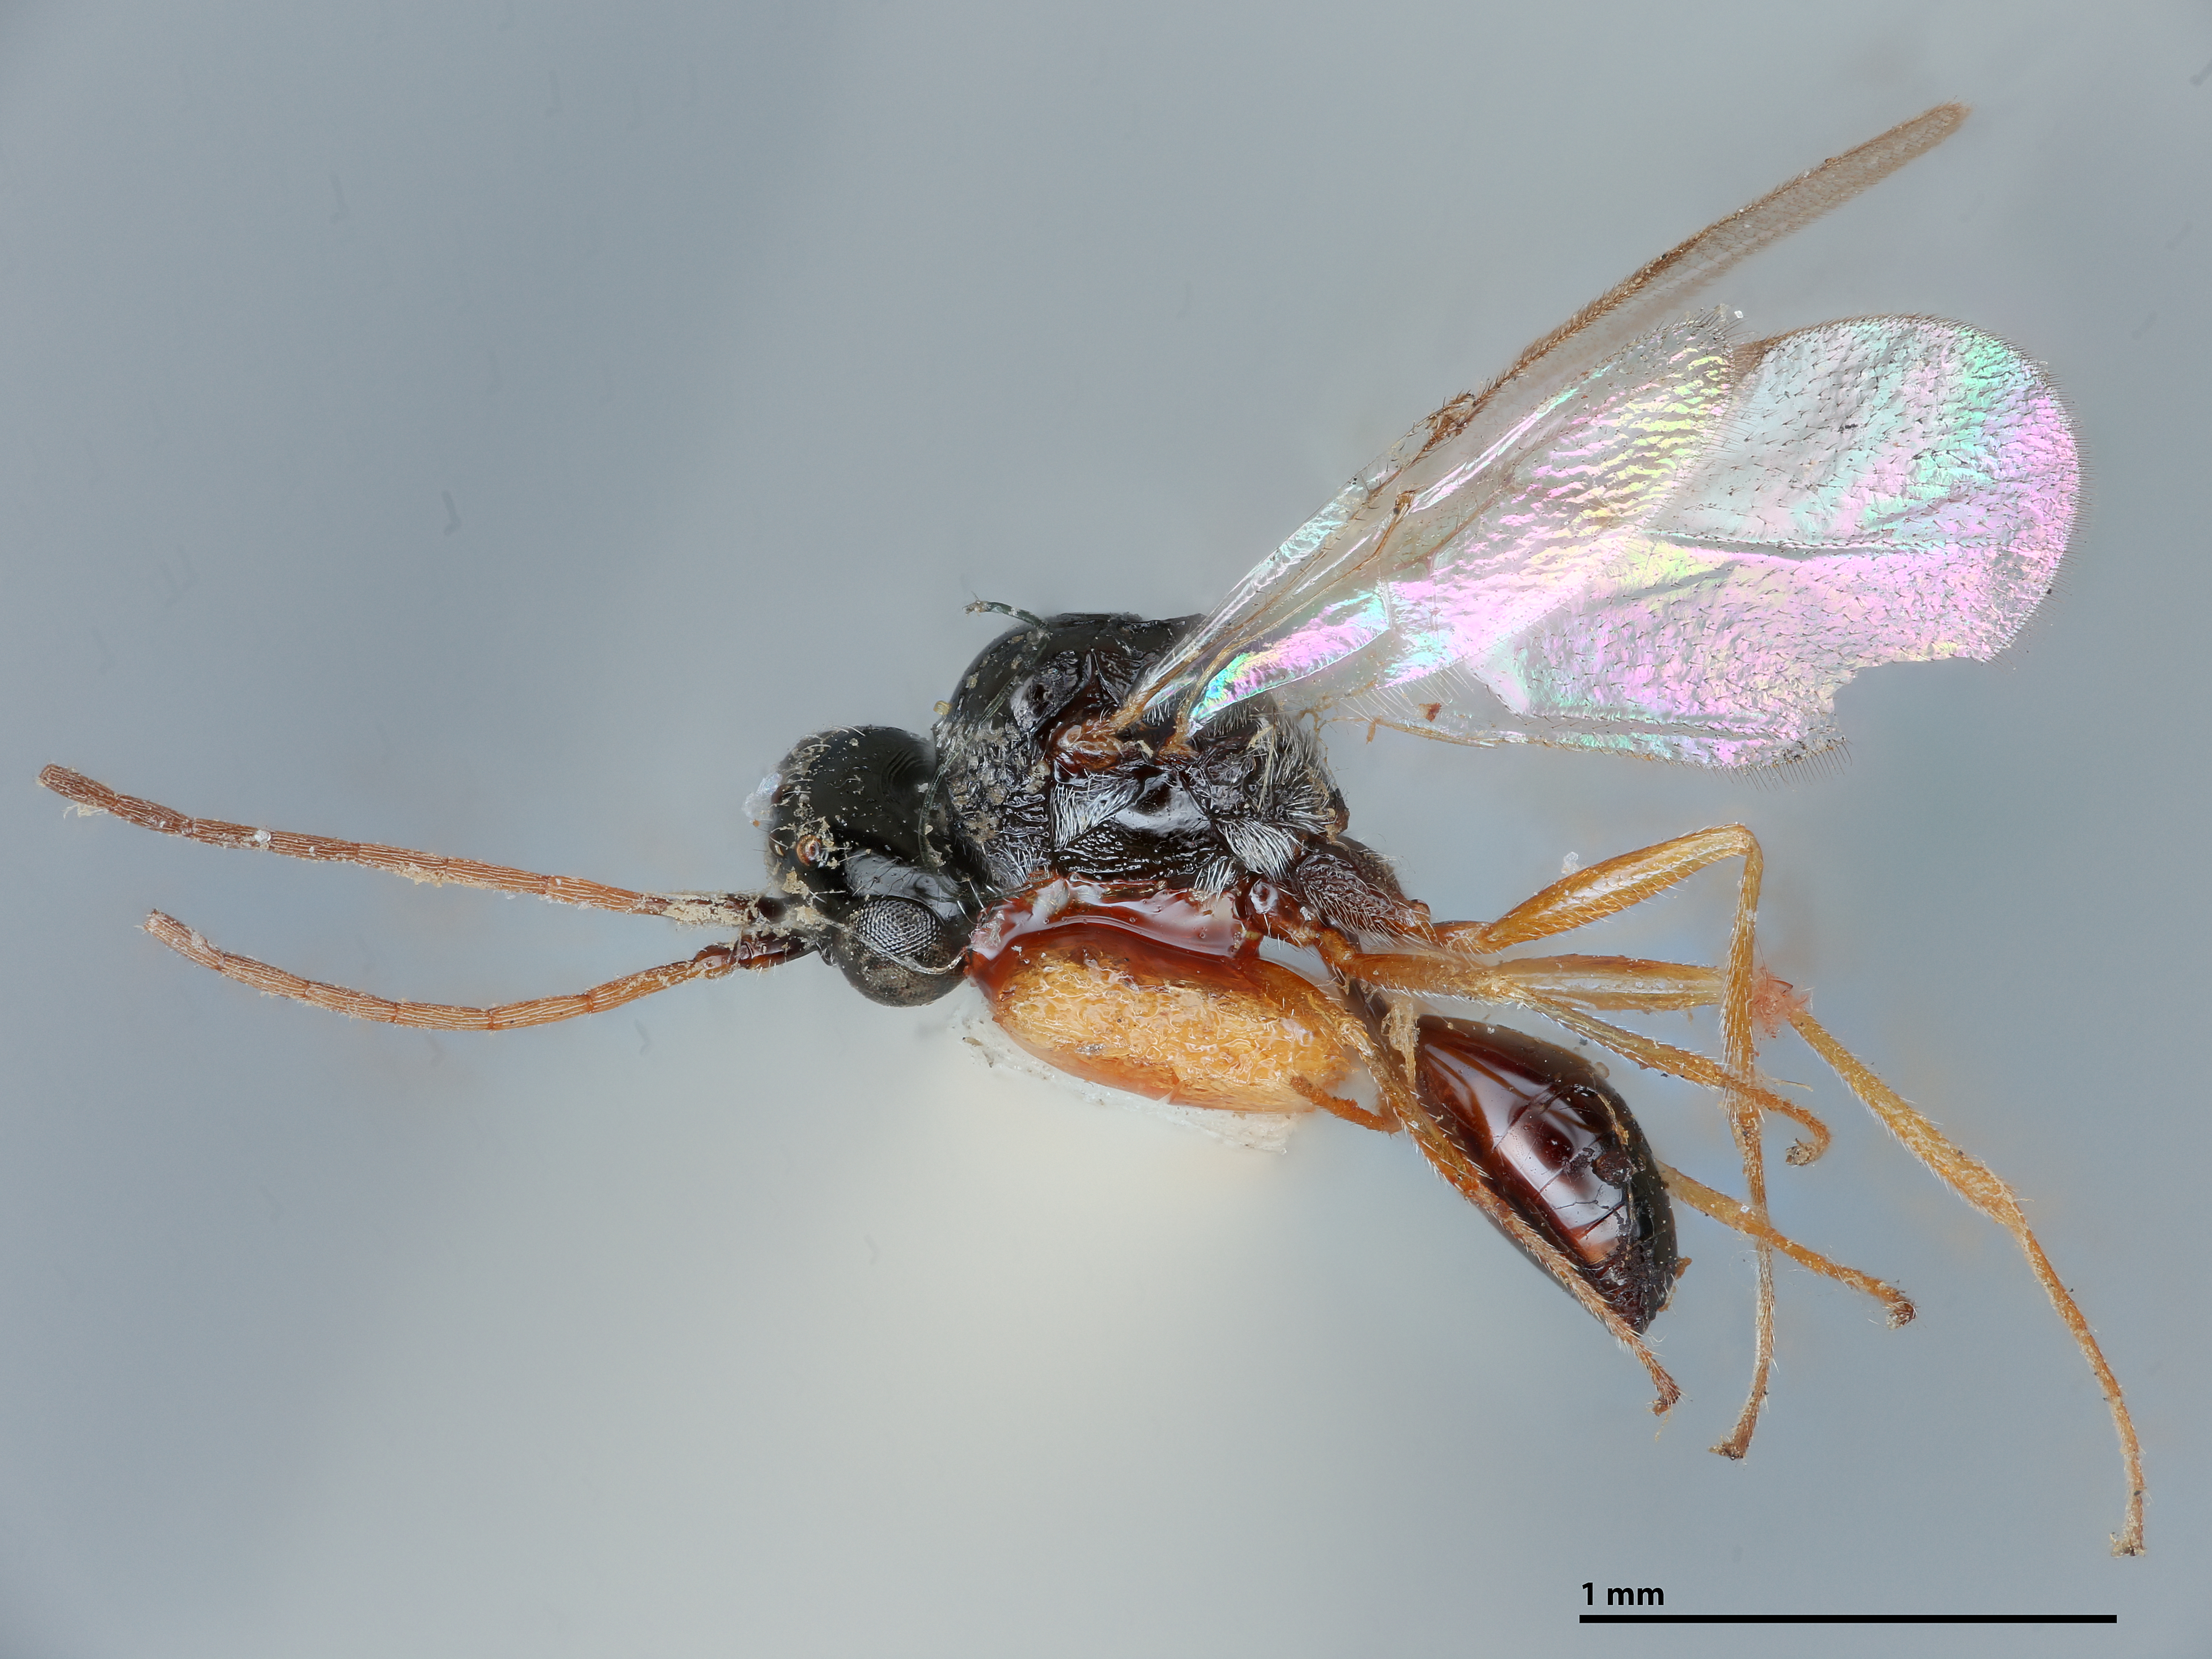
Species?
Anacharis australiensis
